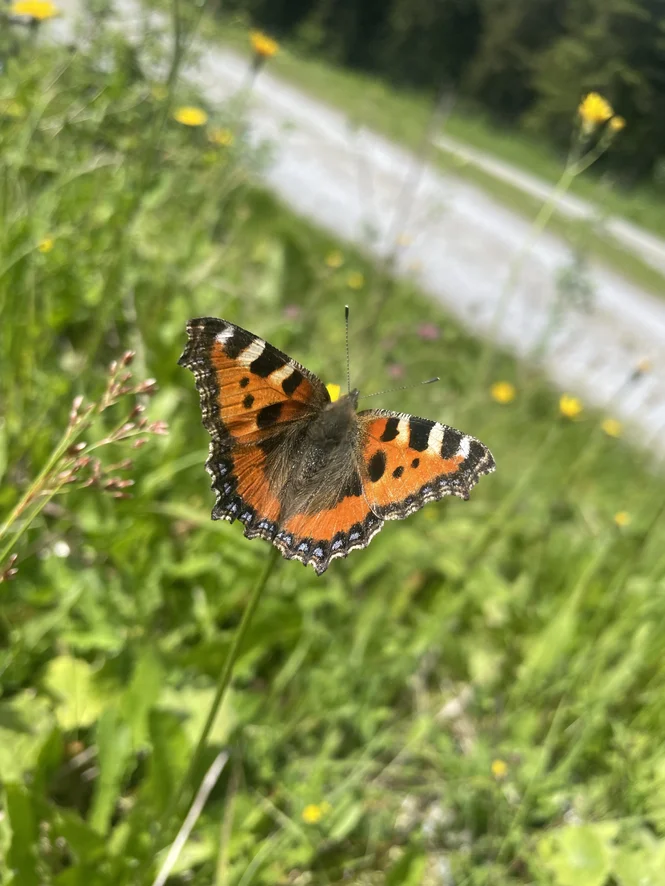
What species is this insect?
Aglais urticae
